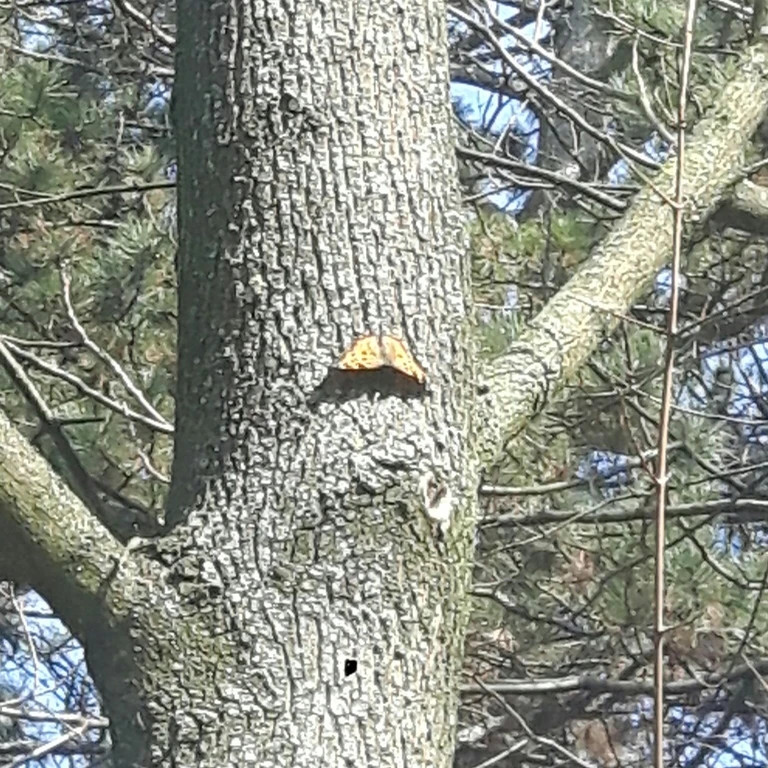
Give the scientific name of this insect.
Nymphalis polychloros
